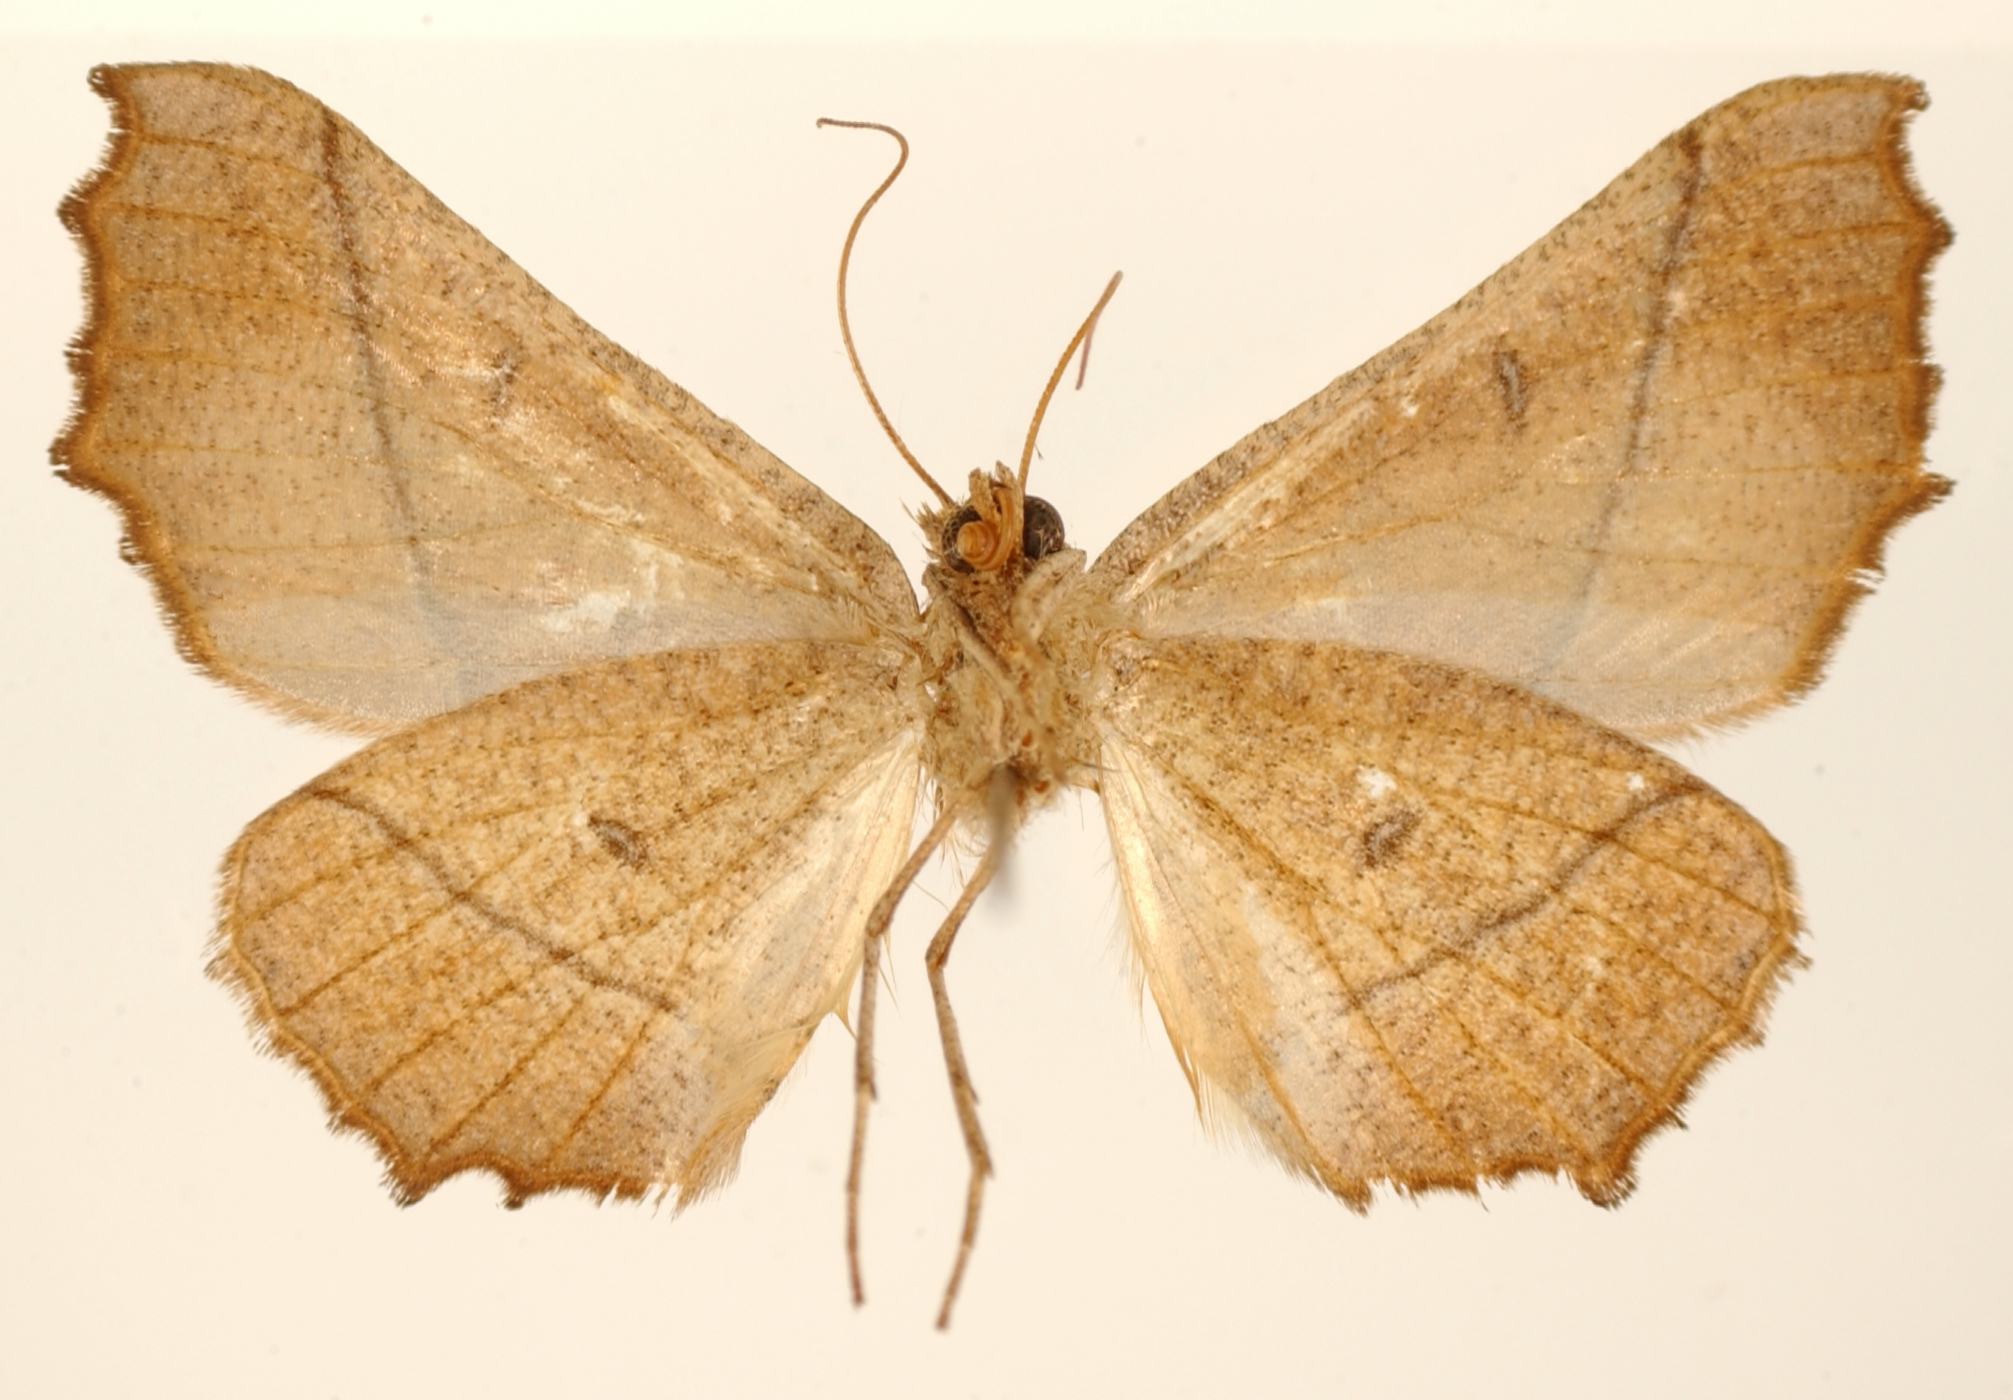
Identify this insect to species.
Stenaspilates rectissima
